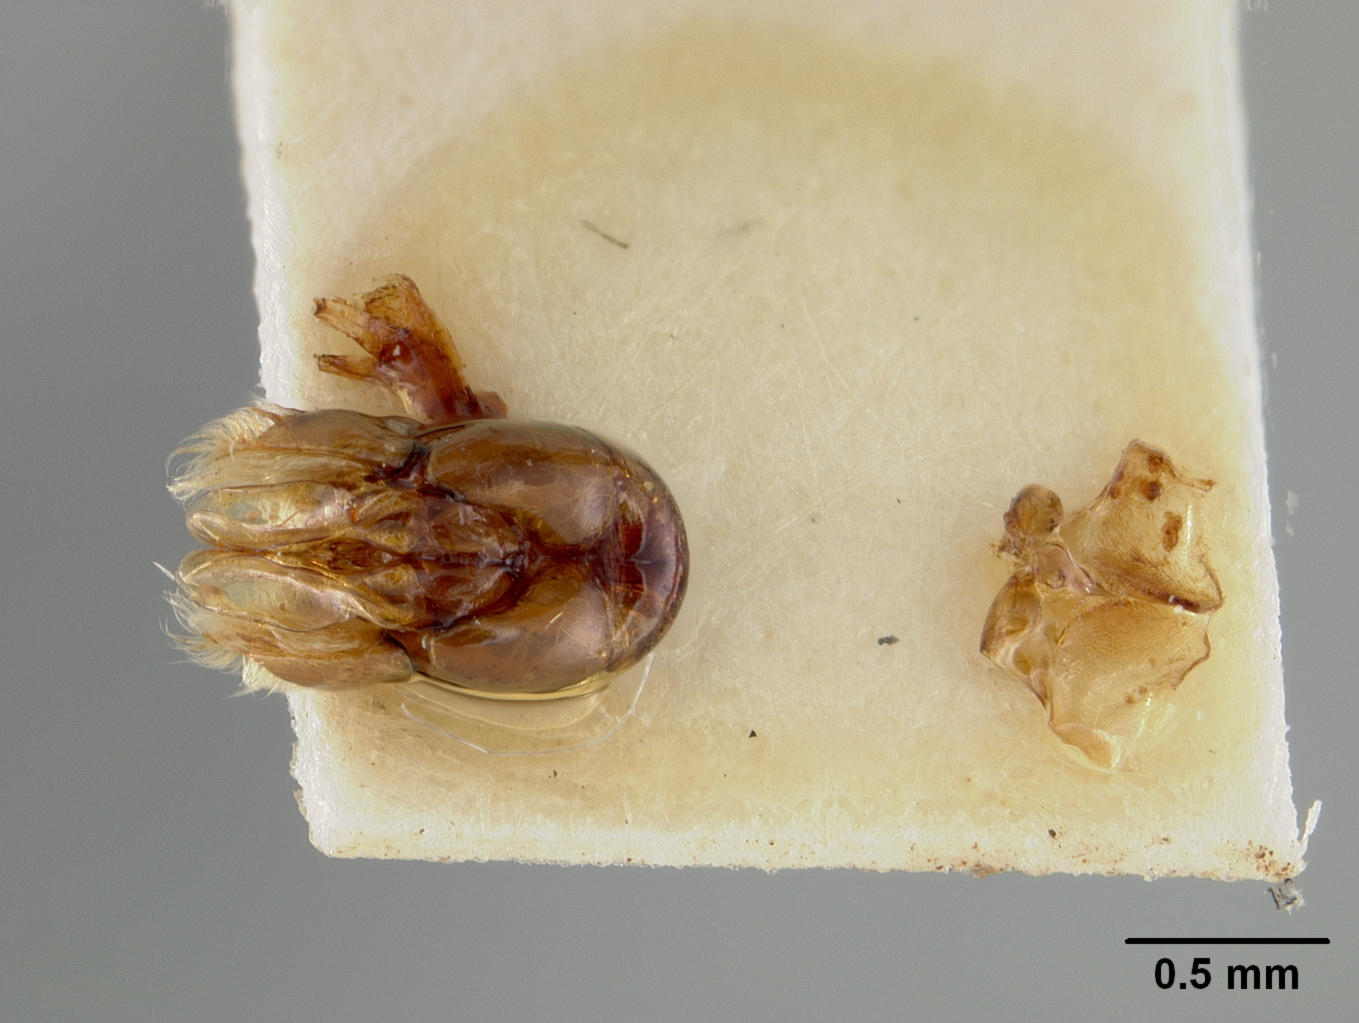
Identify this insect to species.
Colletes annae
